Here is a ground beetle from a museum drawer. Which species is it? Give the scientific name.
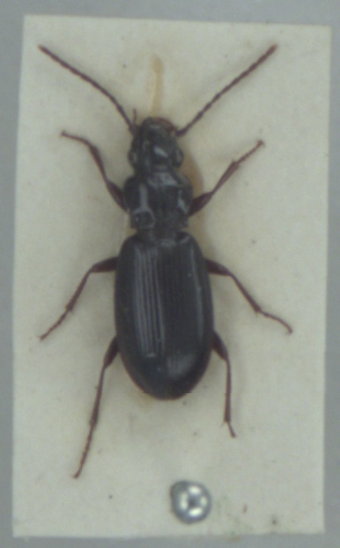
Patrobus atrorufus
